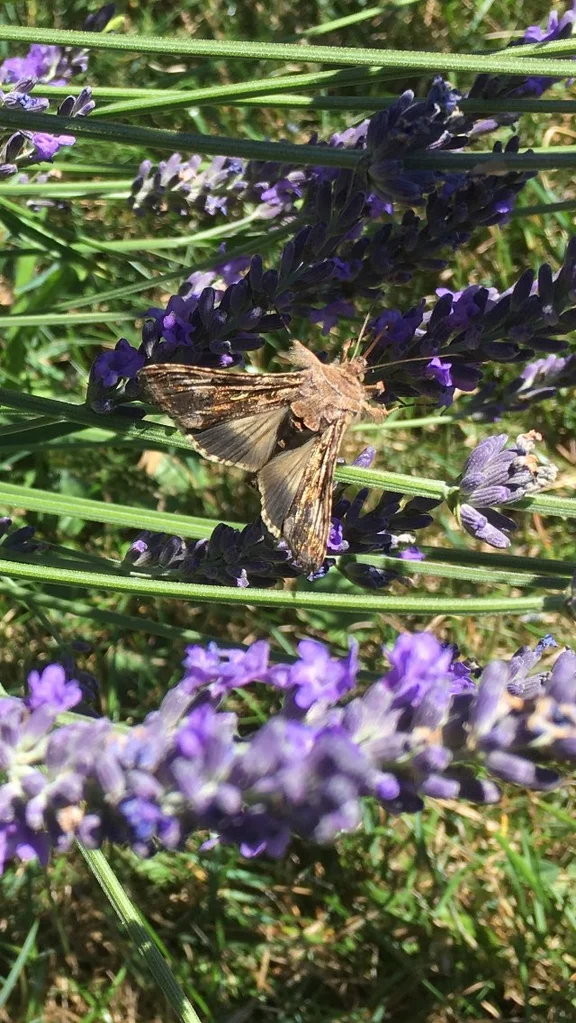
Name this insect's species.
Autographa gamma
